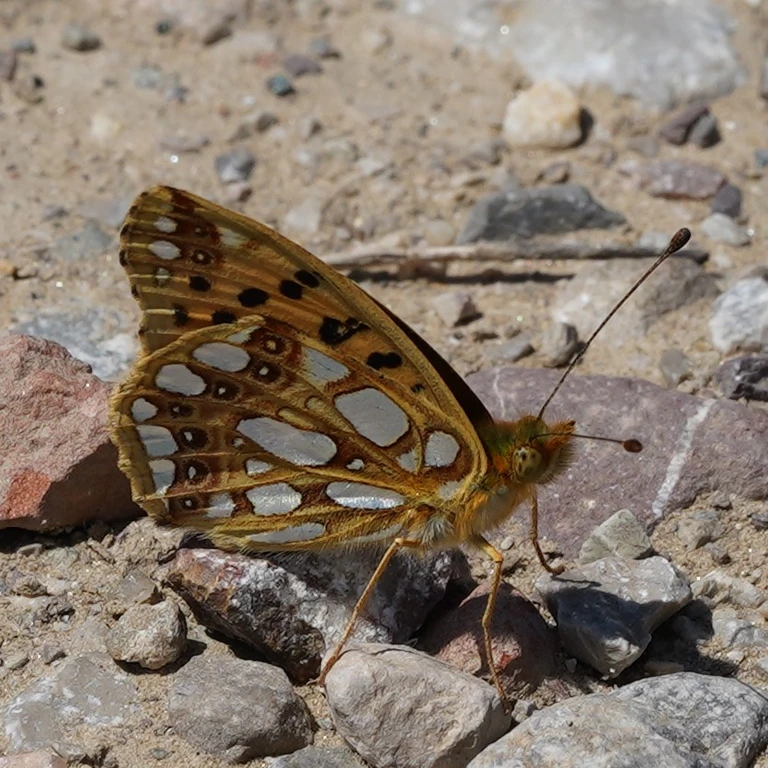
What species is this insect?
Issoria lathonia
